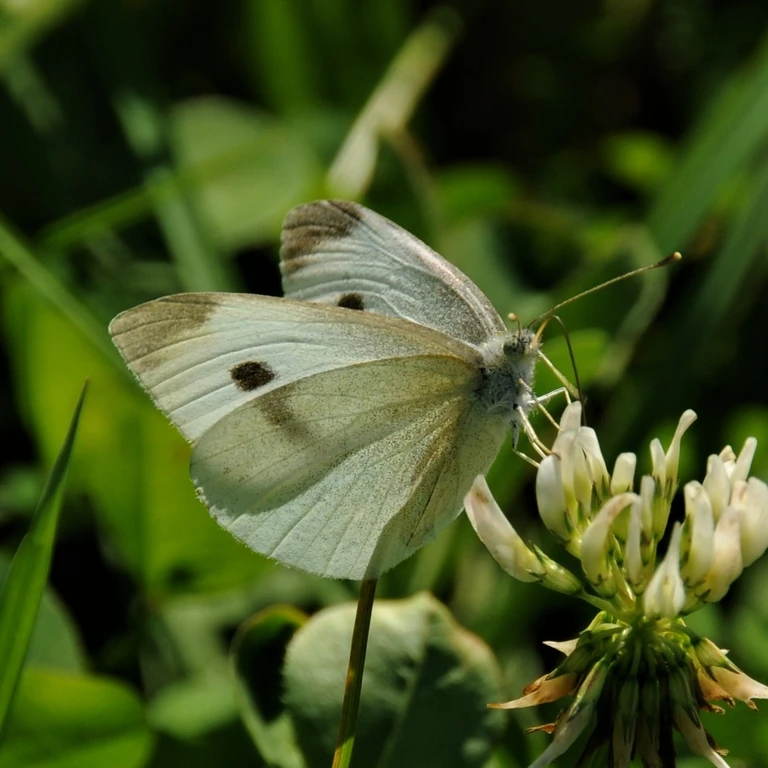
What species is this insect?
Pieris rapae
